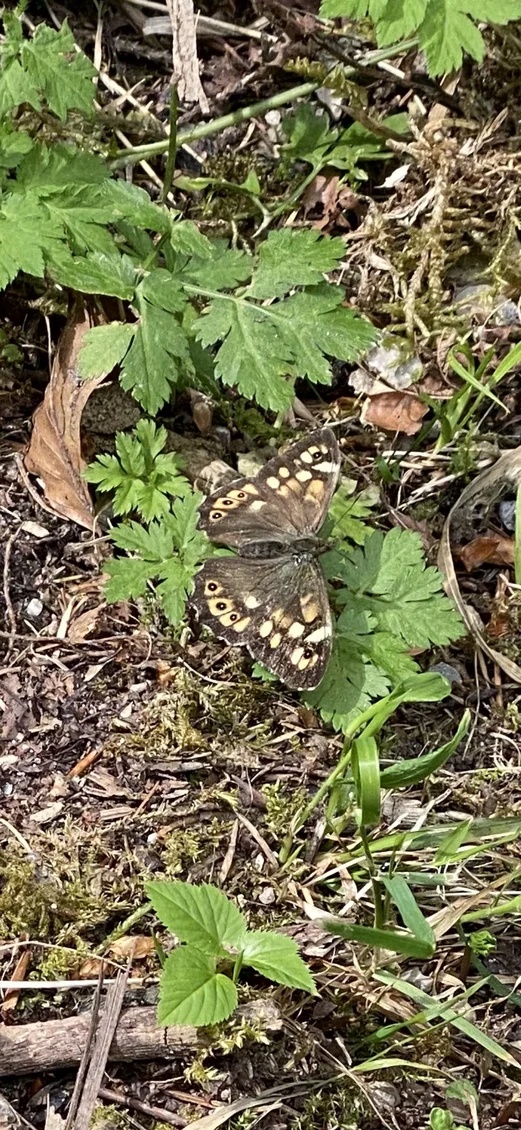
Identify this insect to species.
Pararge aegeria
